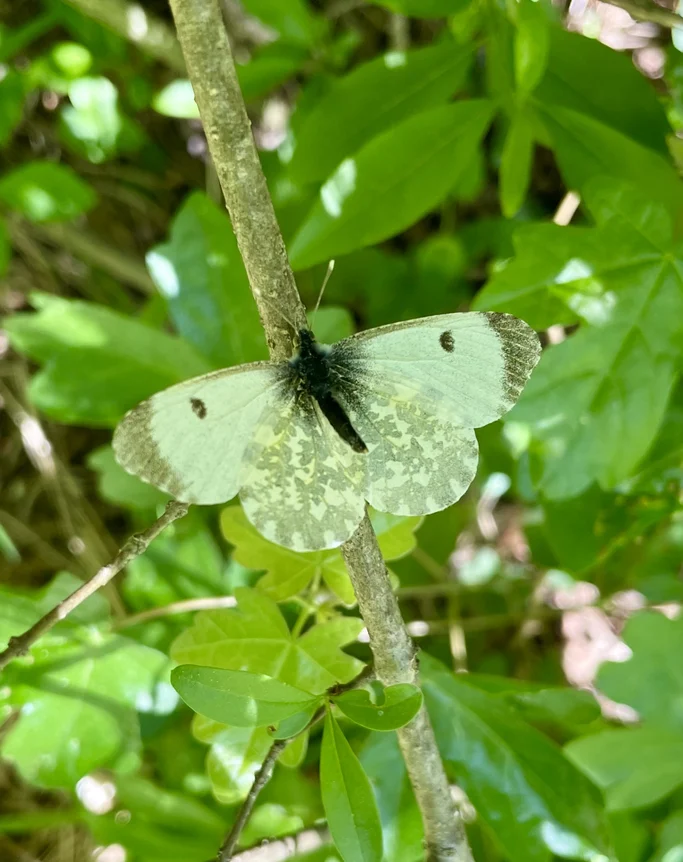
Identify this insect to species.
Anthocharis cardamines
